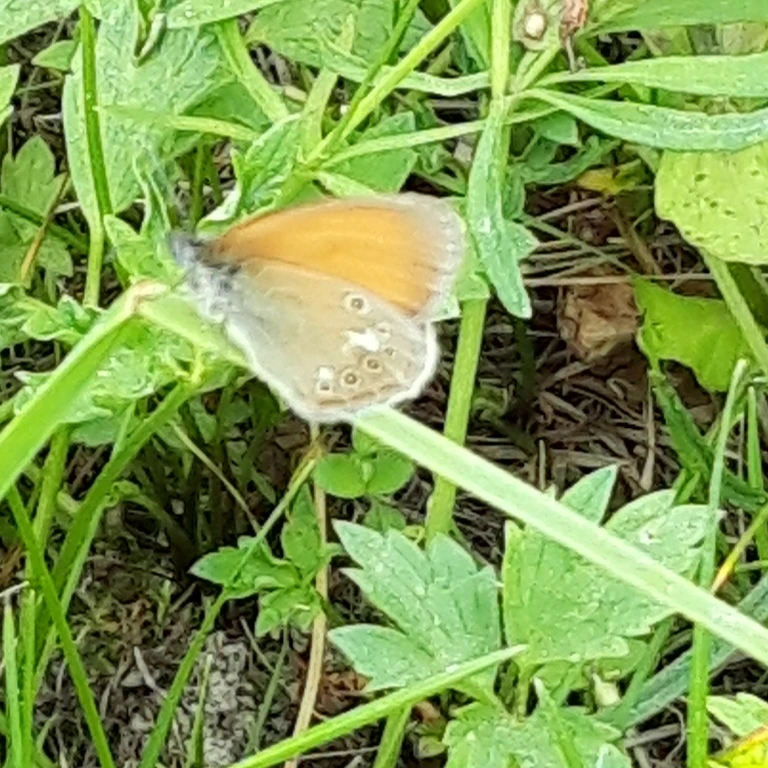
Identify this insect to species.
Coenonympha glycerion (also Coenonympha iphis)
